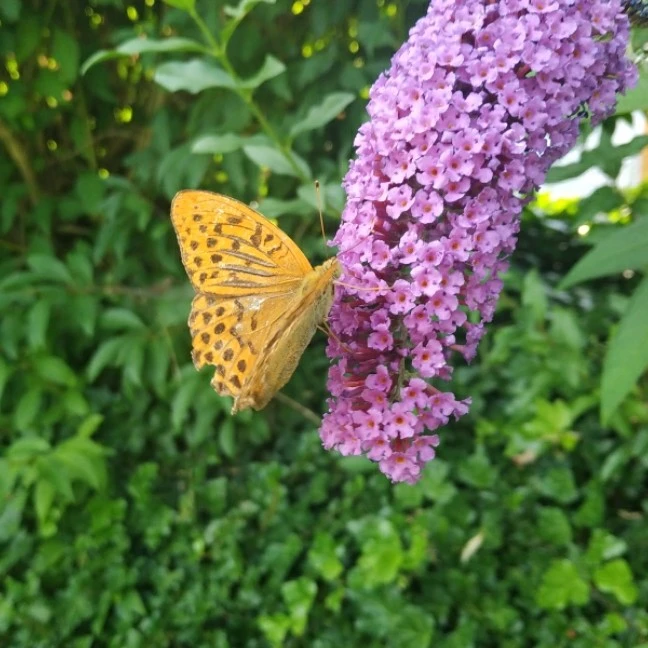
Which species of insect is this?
Argynnis paphia
